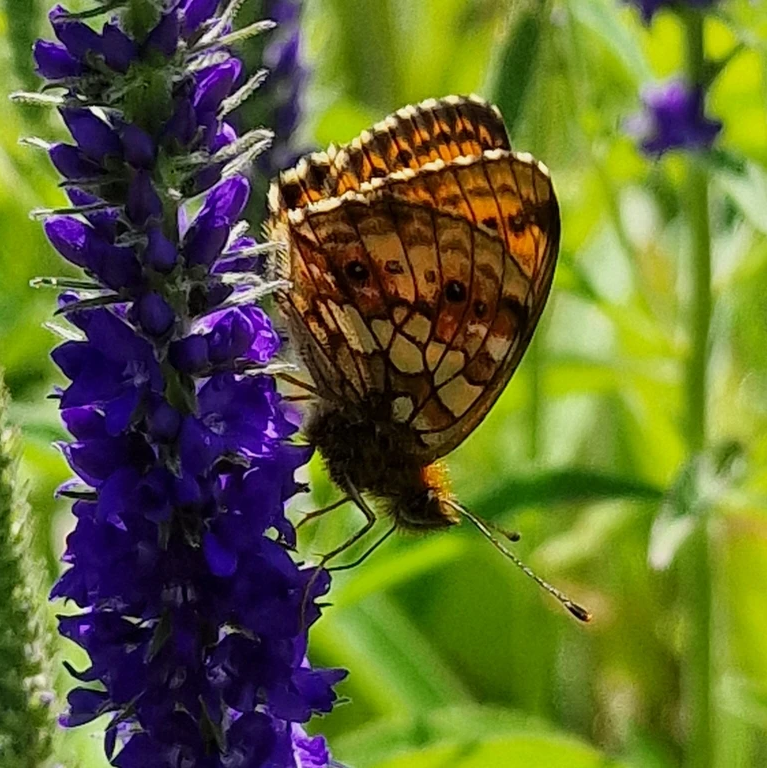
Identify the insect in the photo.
Brenthis ino
